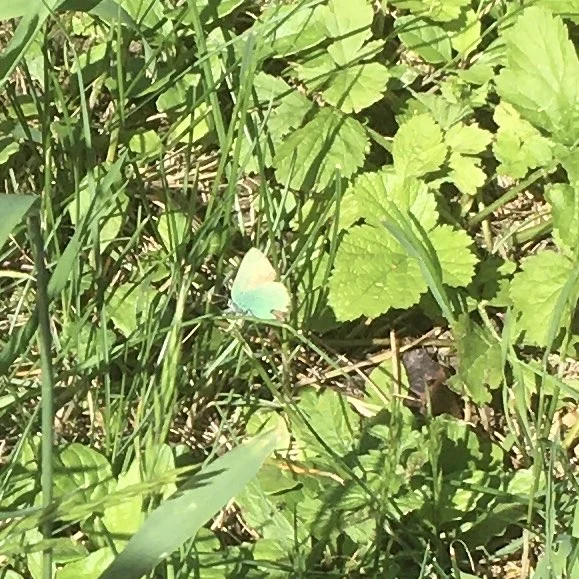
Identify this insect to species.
Callophrys rubi
